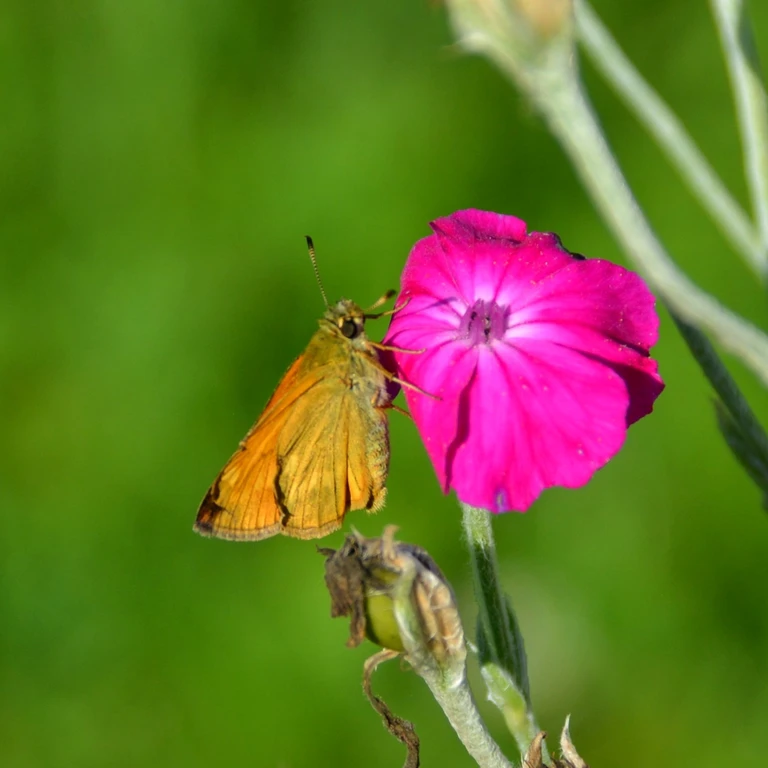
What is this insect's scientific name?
Ochlodes sylvanus (also Ochlodes venata)
